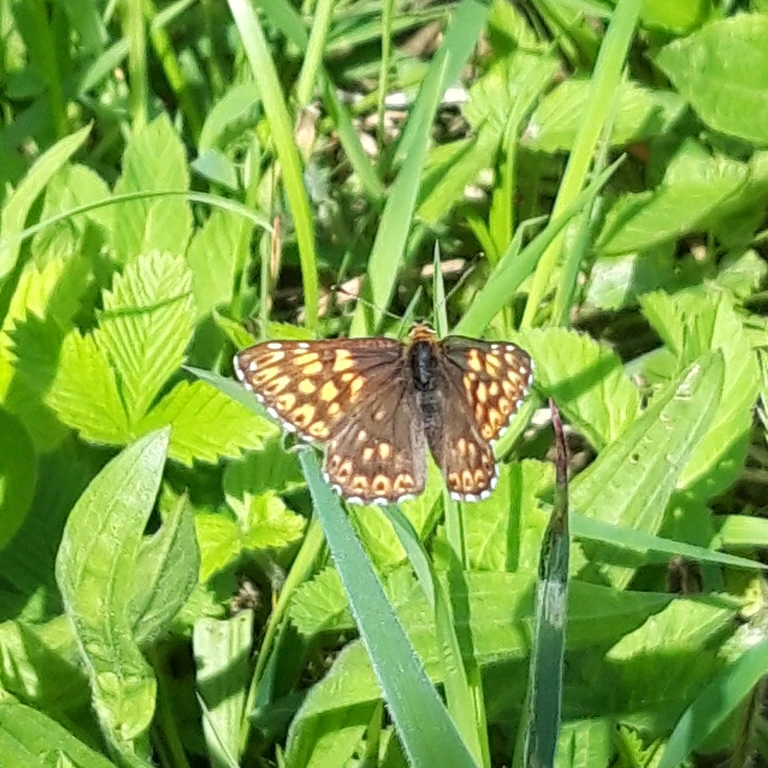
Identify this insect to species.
Hamearis lucina
